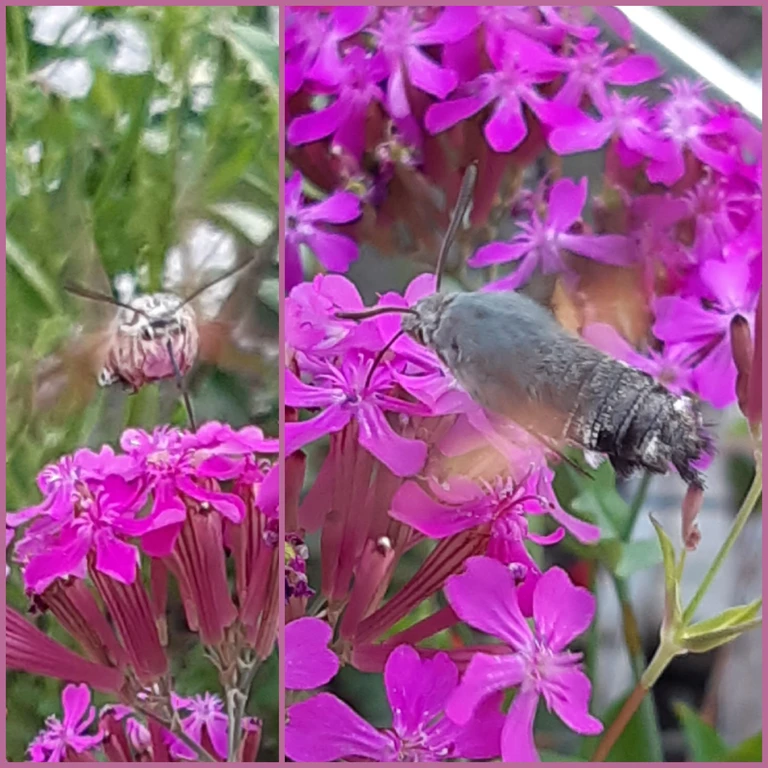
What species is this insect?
Macroglossum stellatarum
